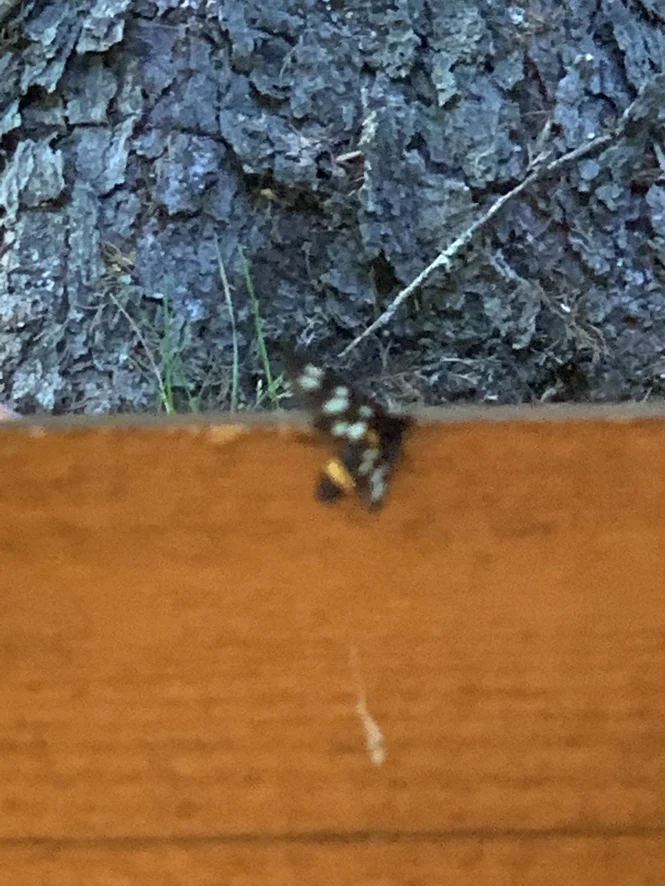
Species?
Amata phegea
